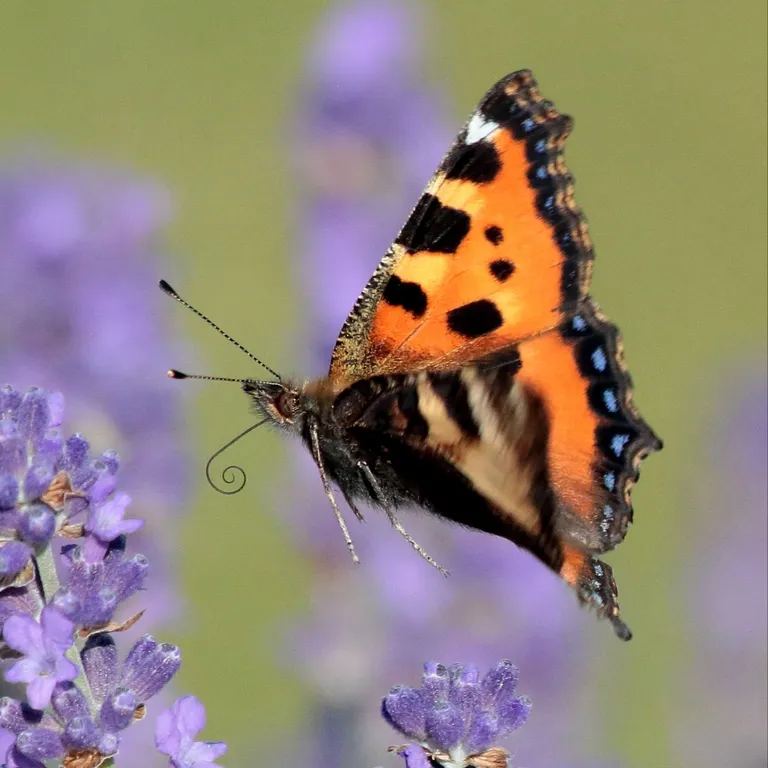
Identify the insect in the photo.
Aglais urticae
